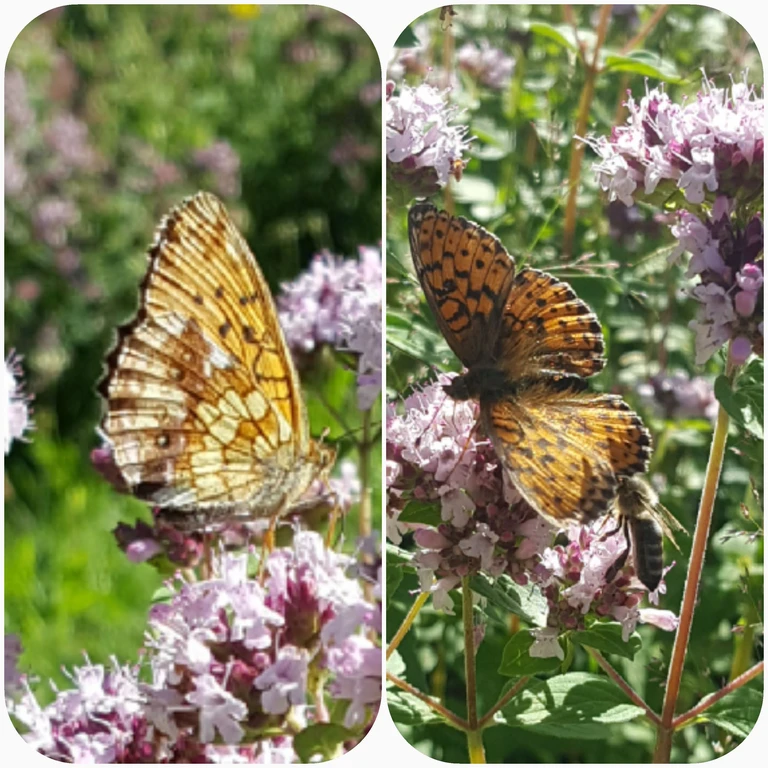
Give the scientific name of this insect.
Brenthis ino
